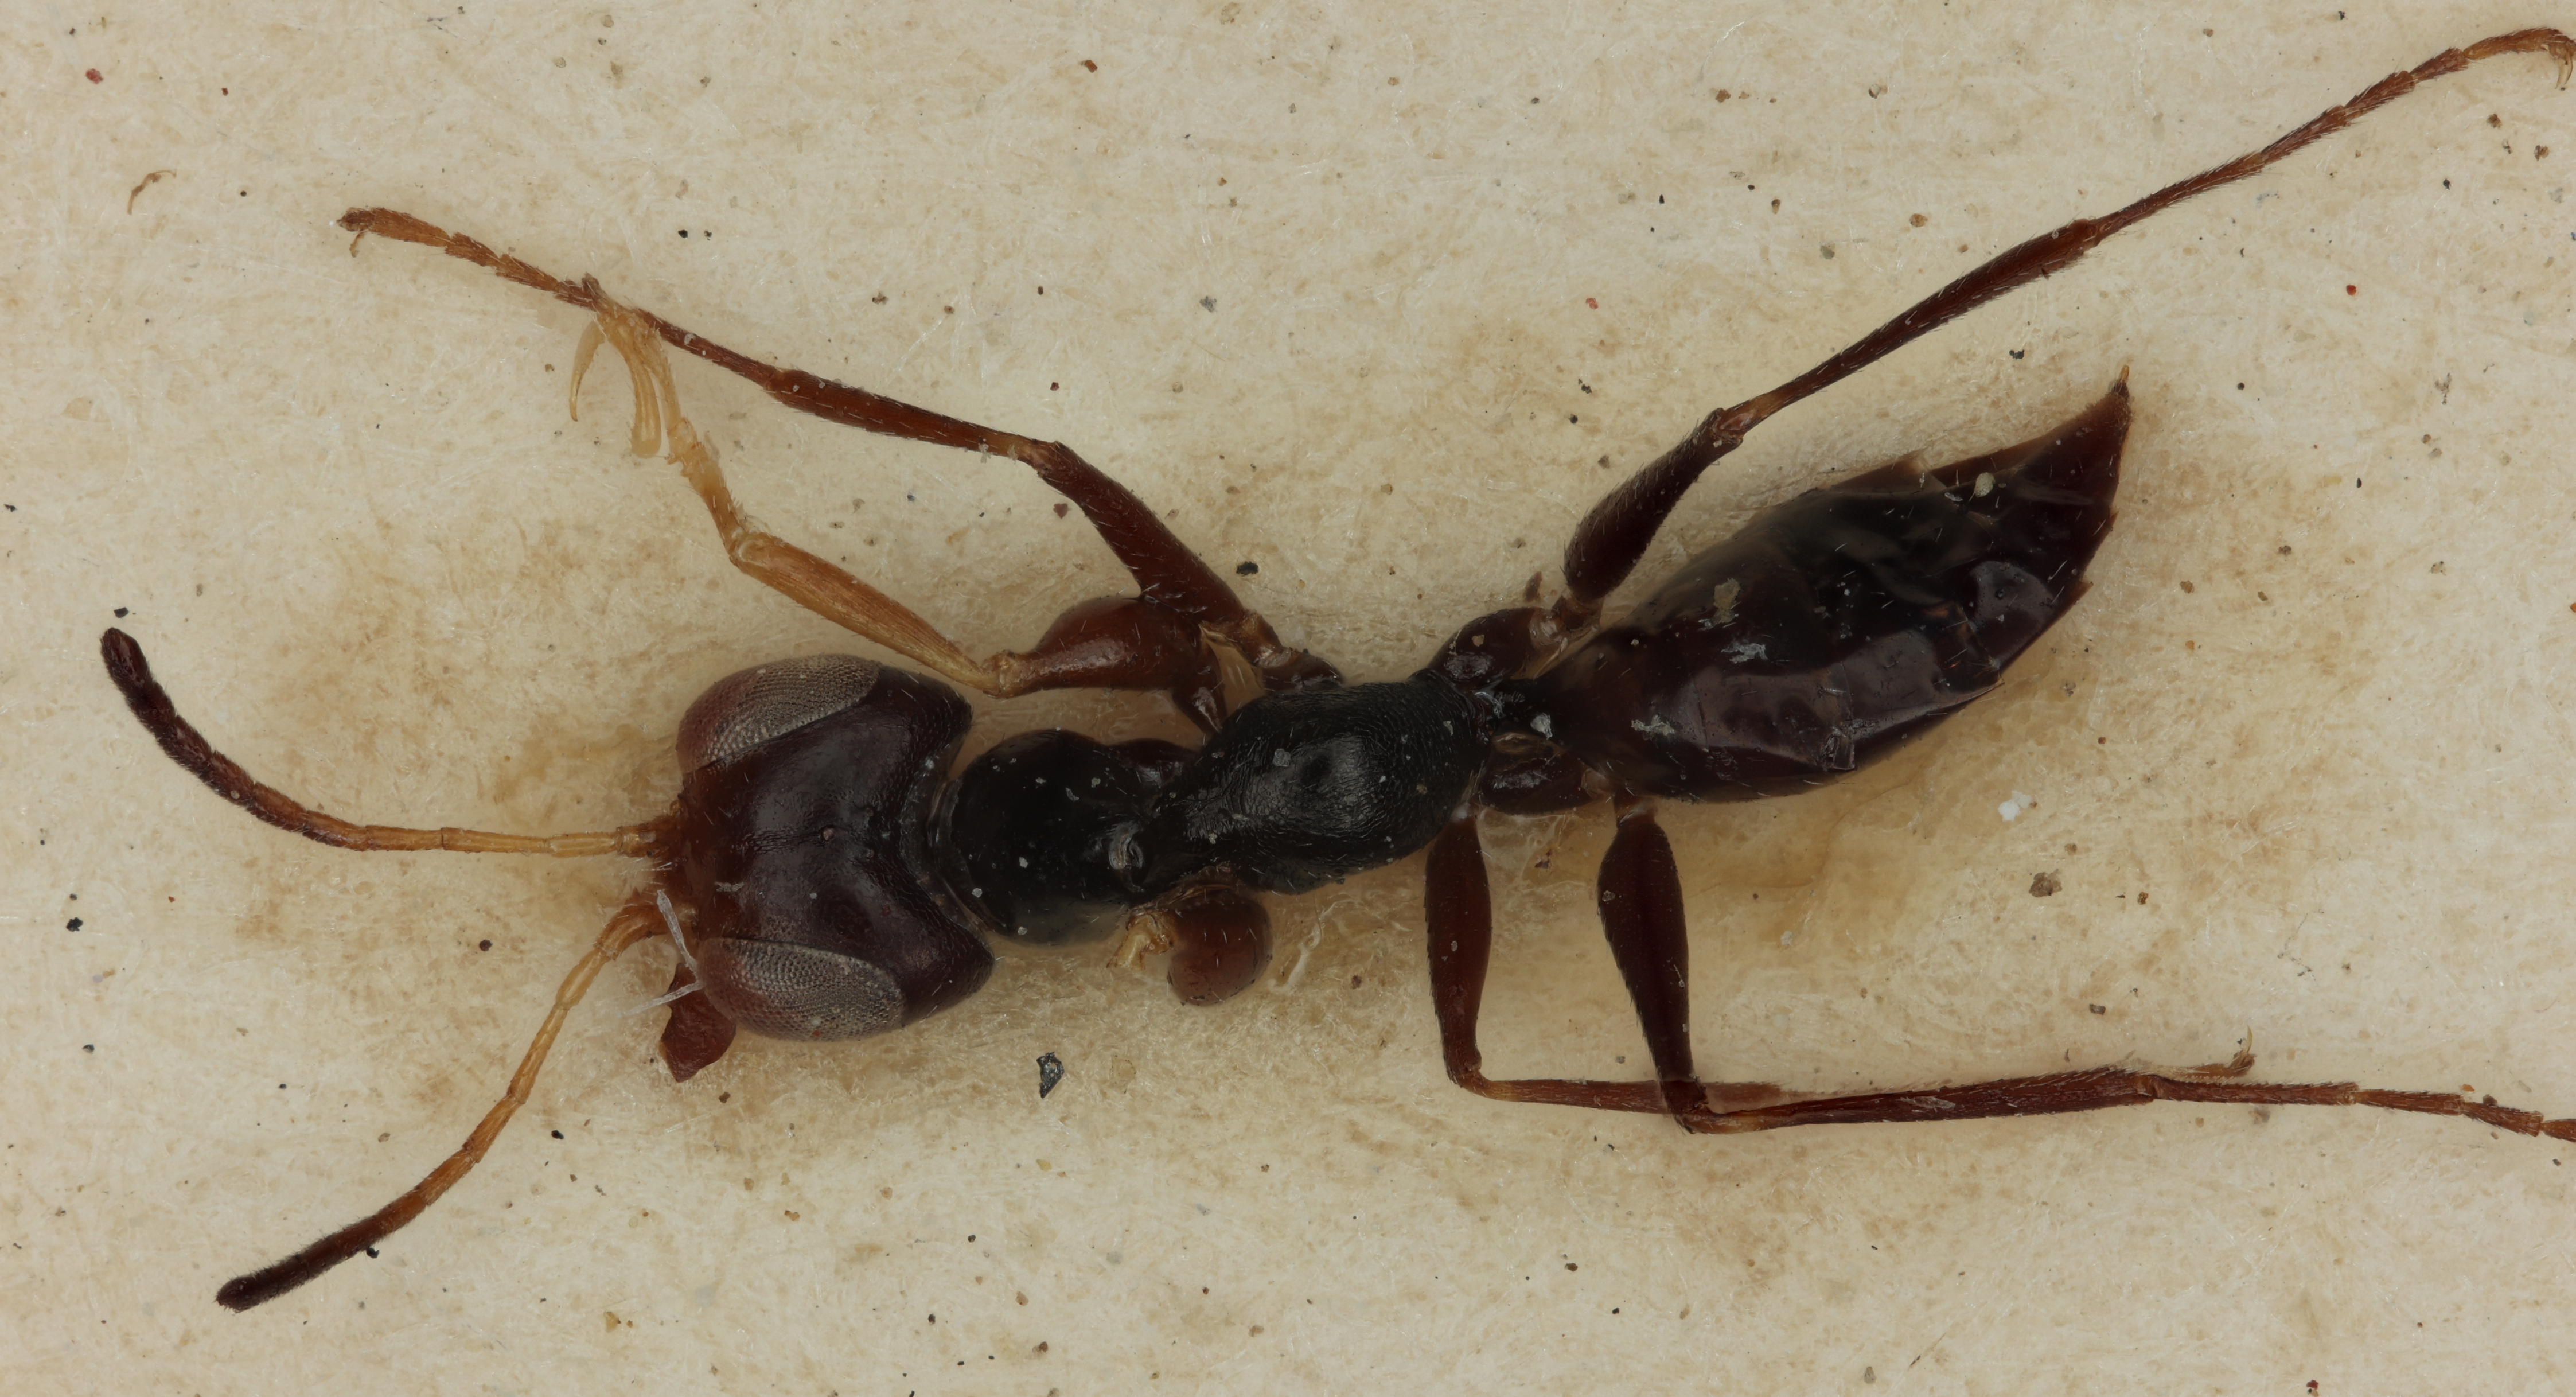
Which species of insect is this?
Tetrodontochelys aegyptiacus
